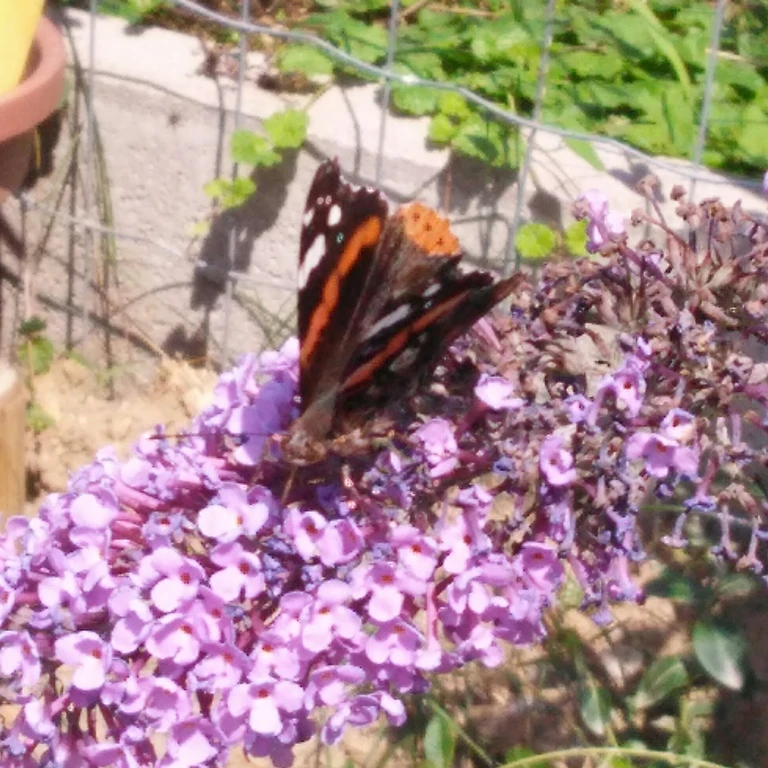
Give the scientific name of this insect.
Vanessa atalanta
